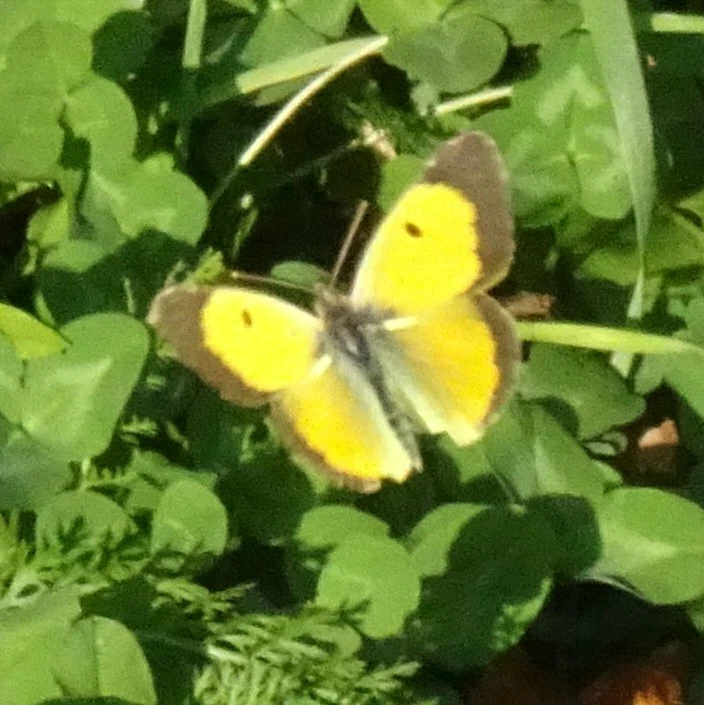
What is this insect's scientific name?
Colias croceus
